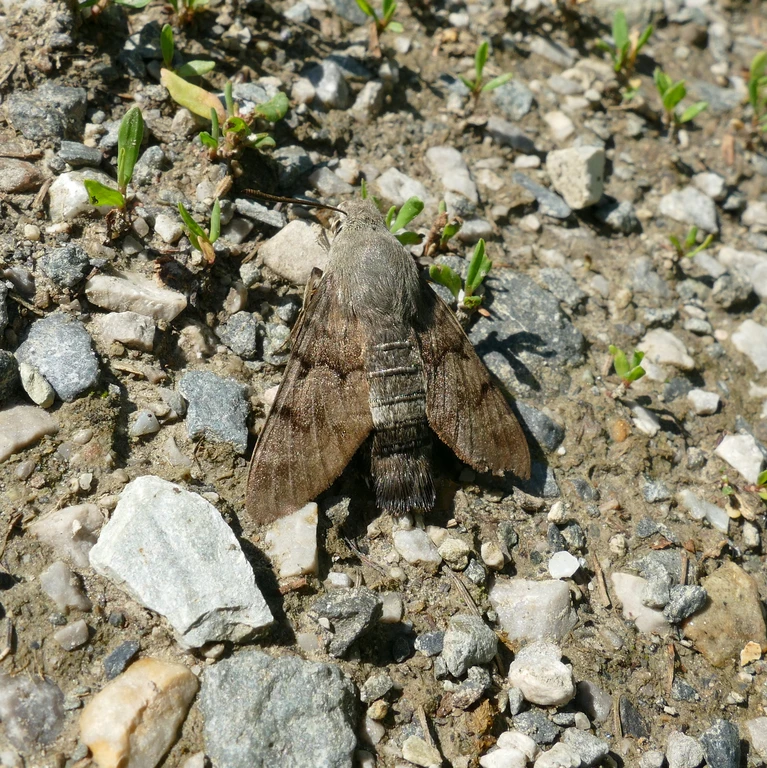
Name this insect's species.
Macroglossum stellatarum
